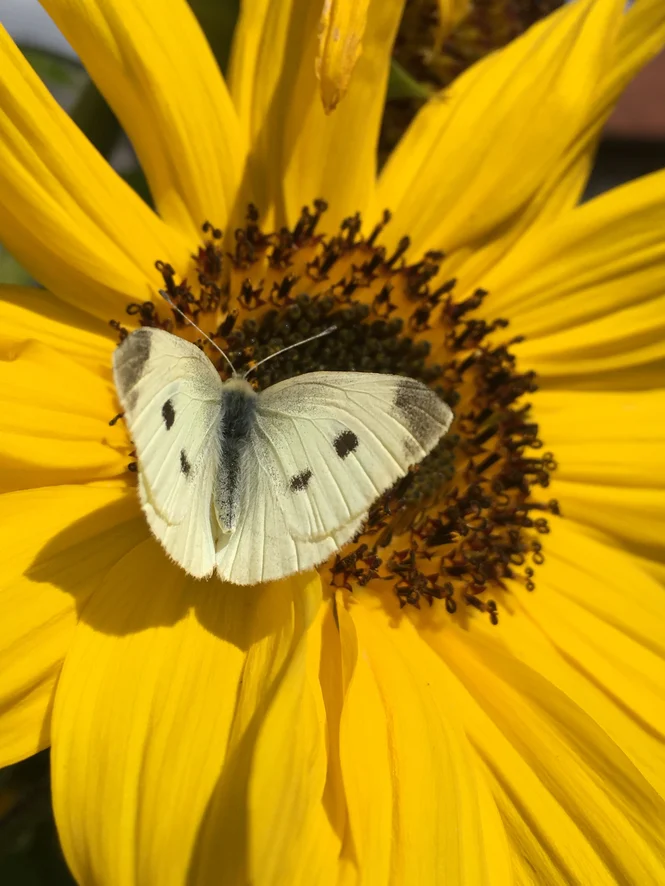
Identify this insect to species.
Pieris rapae
